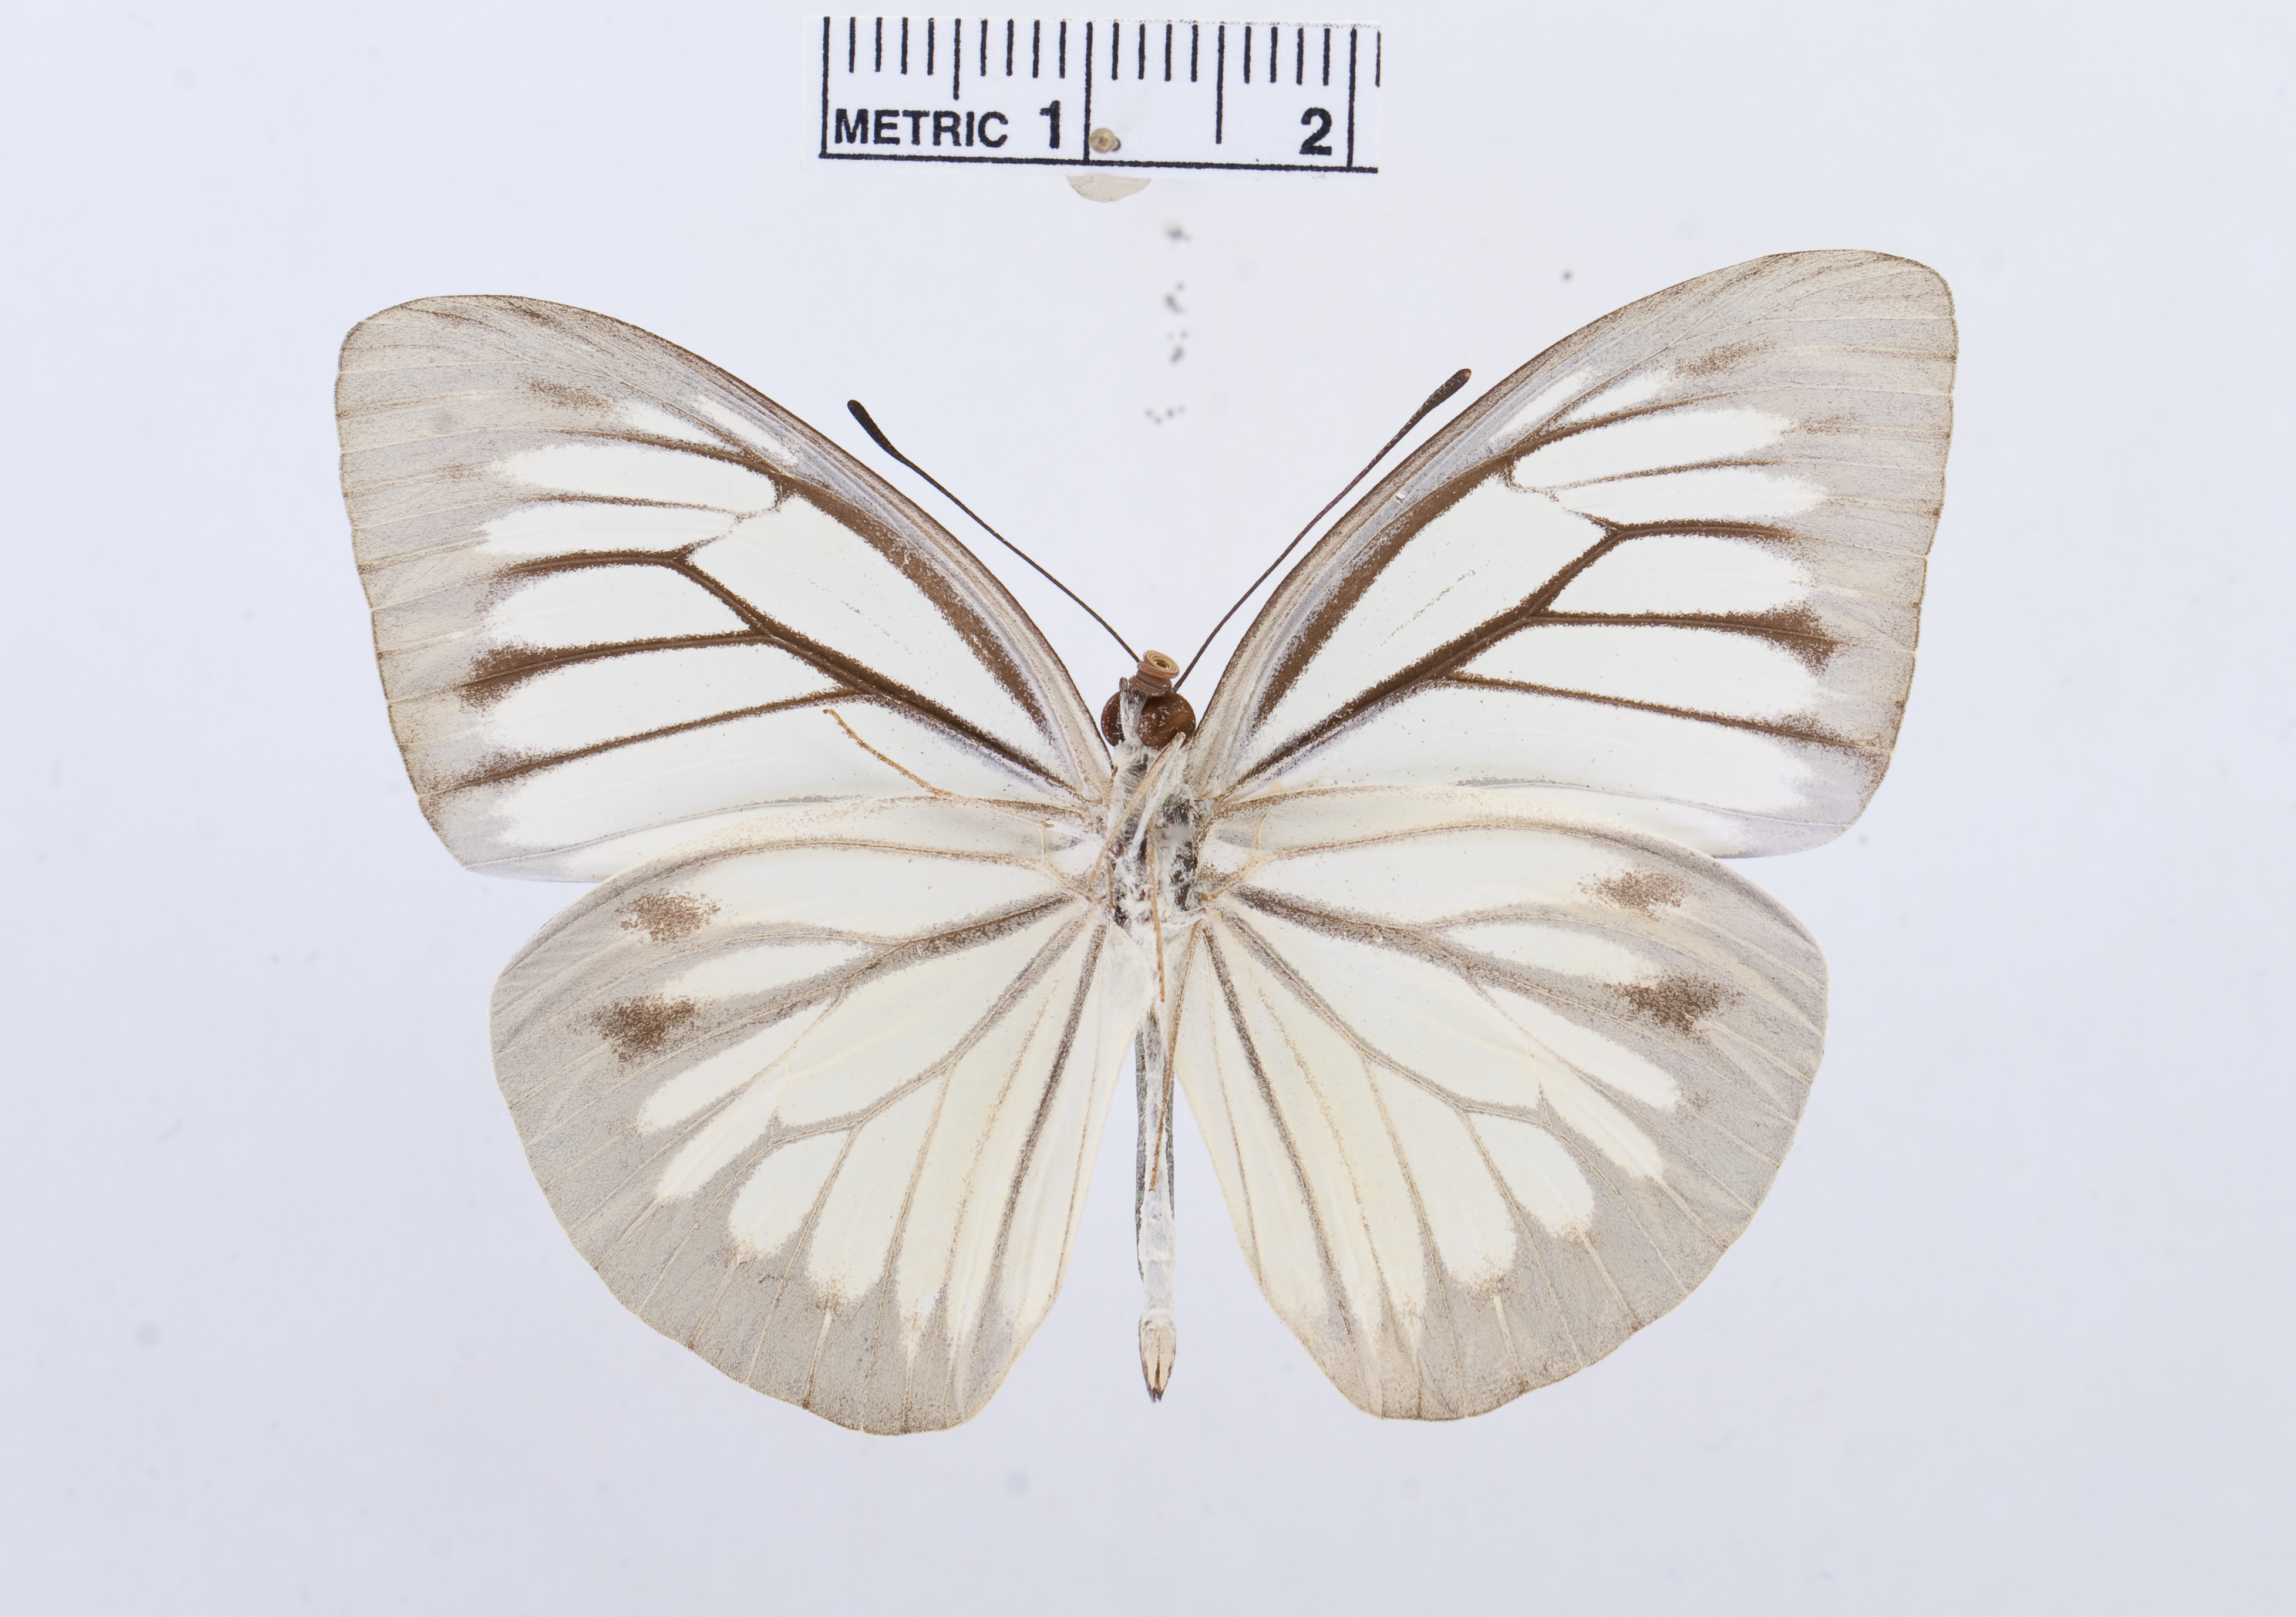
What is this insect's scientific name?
Pareronia valeria
